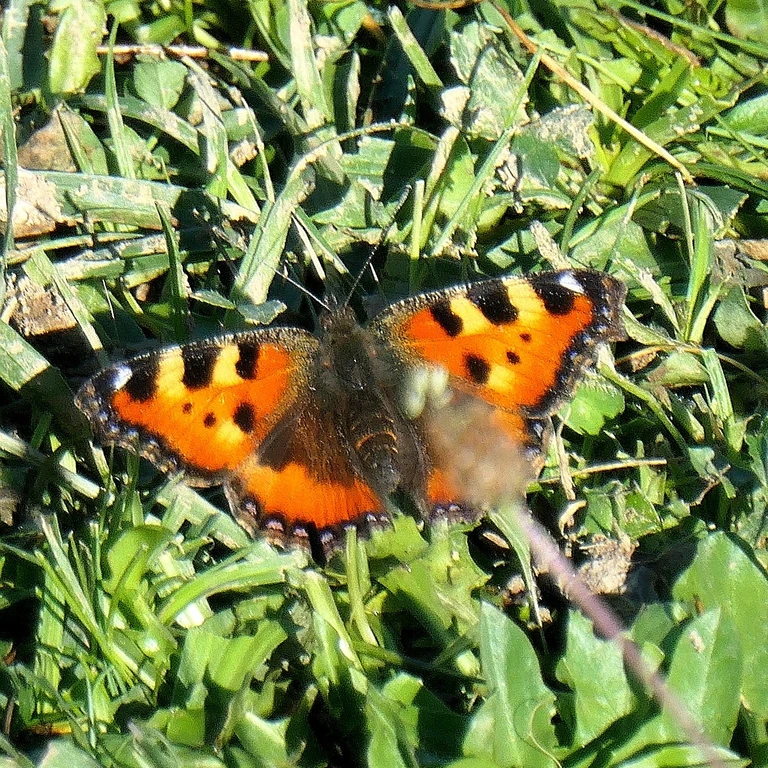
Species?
Aglais urticae
